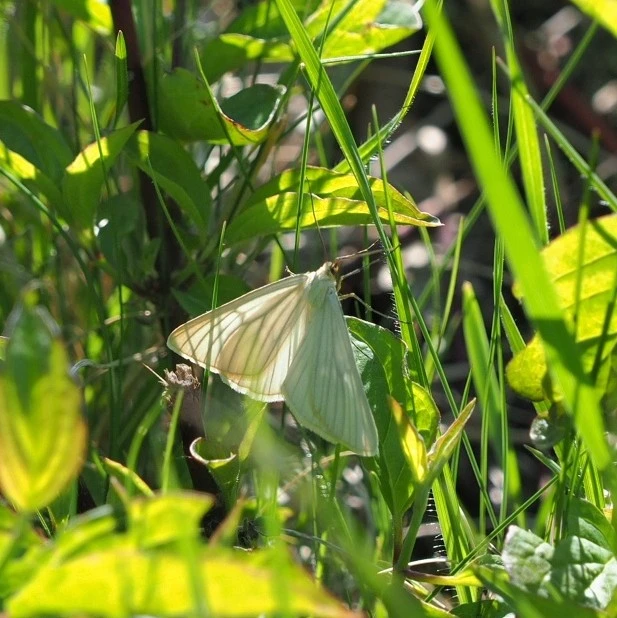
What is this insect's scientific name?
Siona lineata
